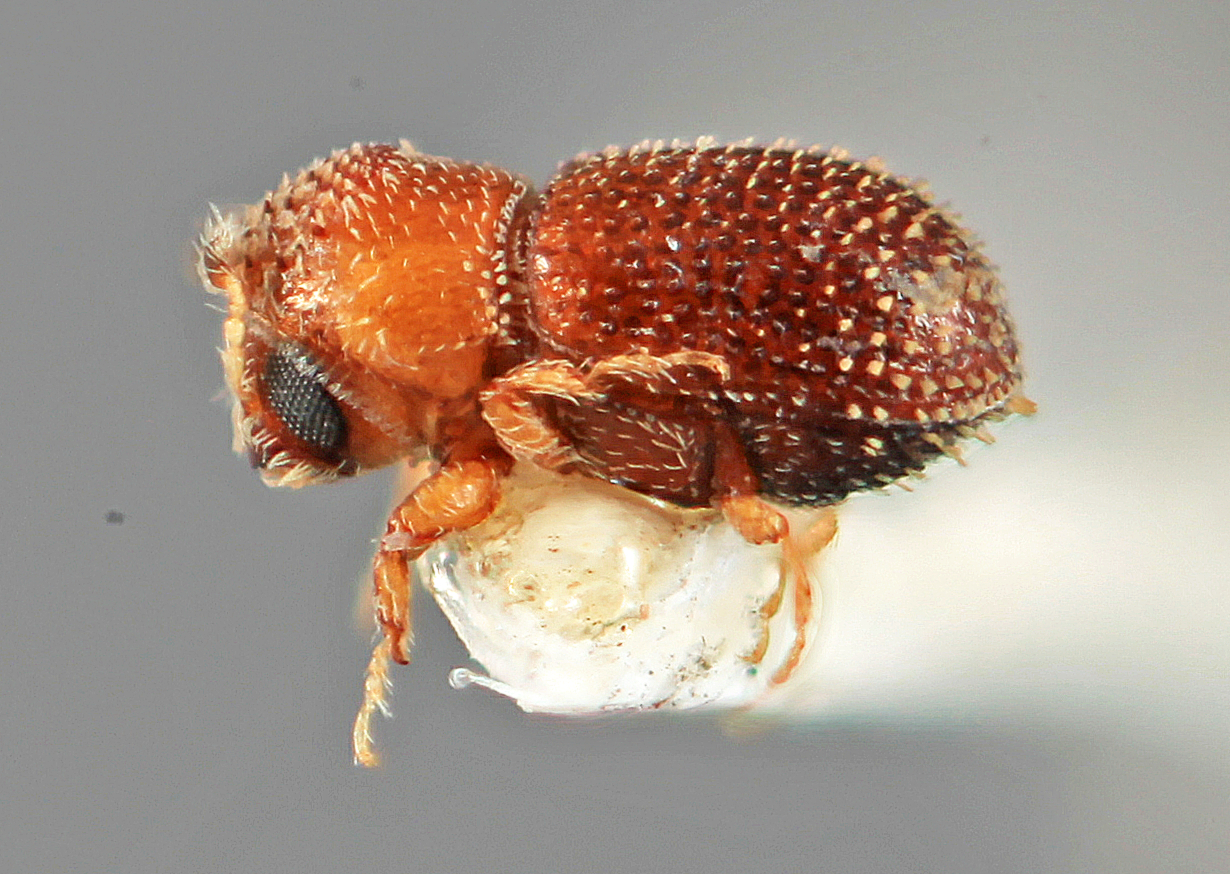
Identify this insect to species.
Cryptulocleptus mirus
